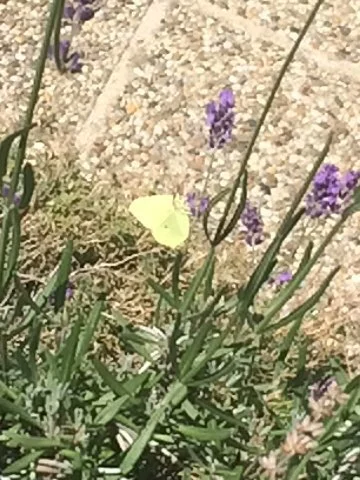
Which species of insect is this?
Gonepteryx rhamni
